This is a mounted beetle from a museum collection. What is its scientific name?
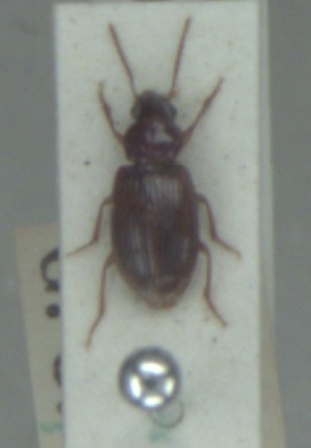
Bradycellus verbasci
